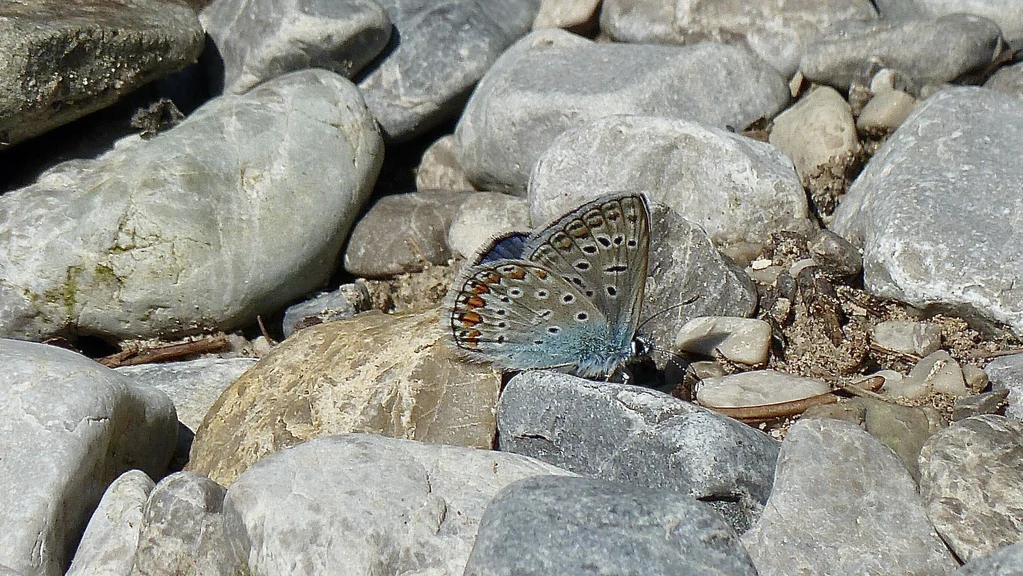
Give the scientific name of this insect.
Polyommatus icarus
